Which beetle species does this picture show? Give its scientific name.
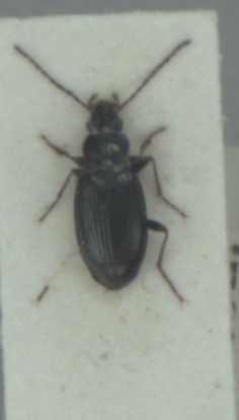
Bembidion geniculatum
